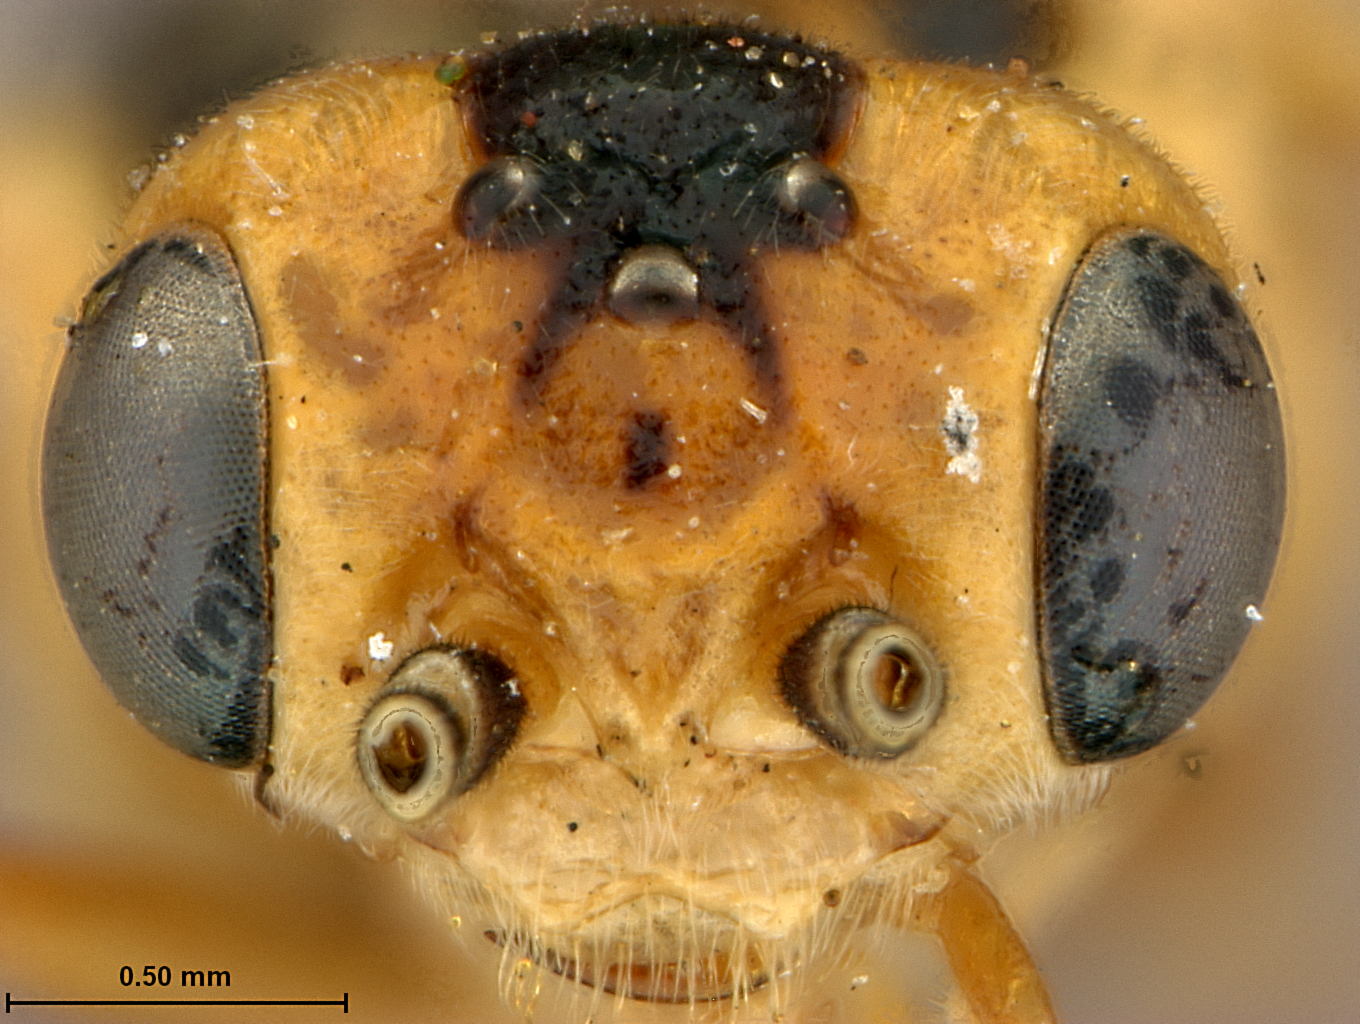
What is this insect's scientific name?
Nematus similaris
